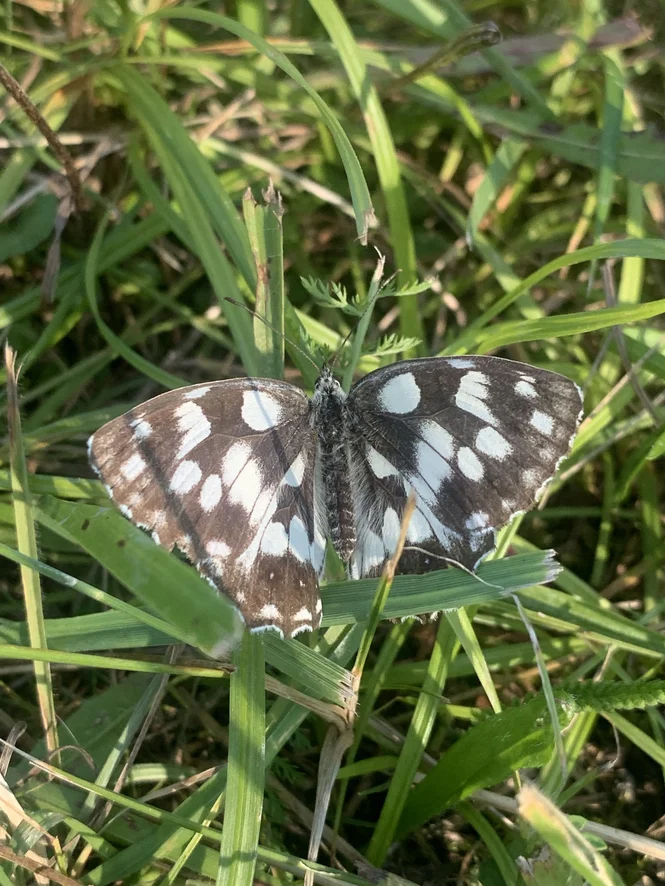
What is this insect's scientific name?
Melanargia galathea
